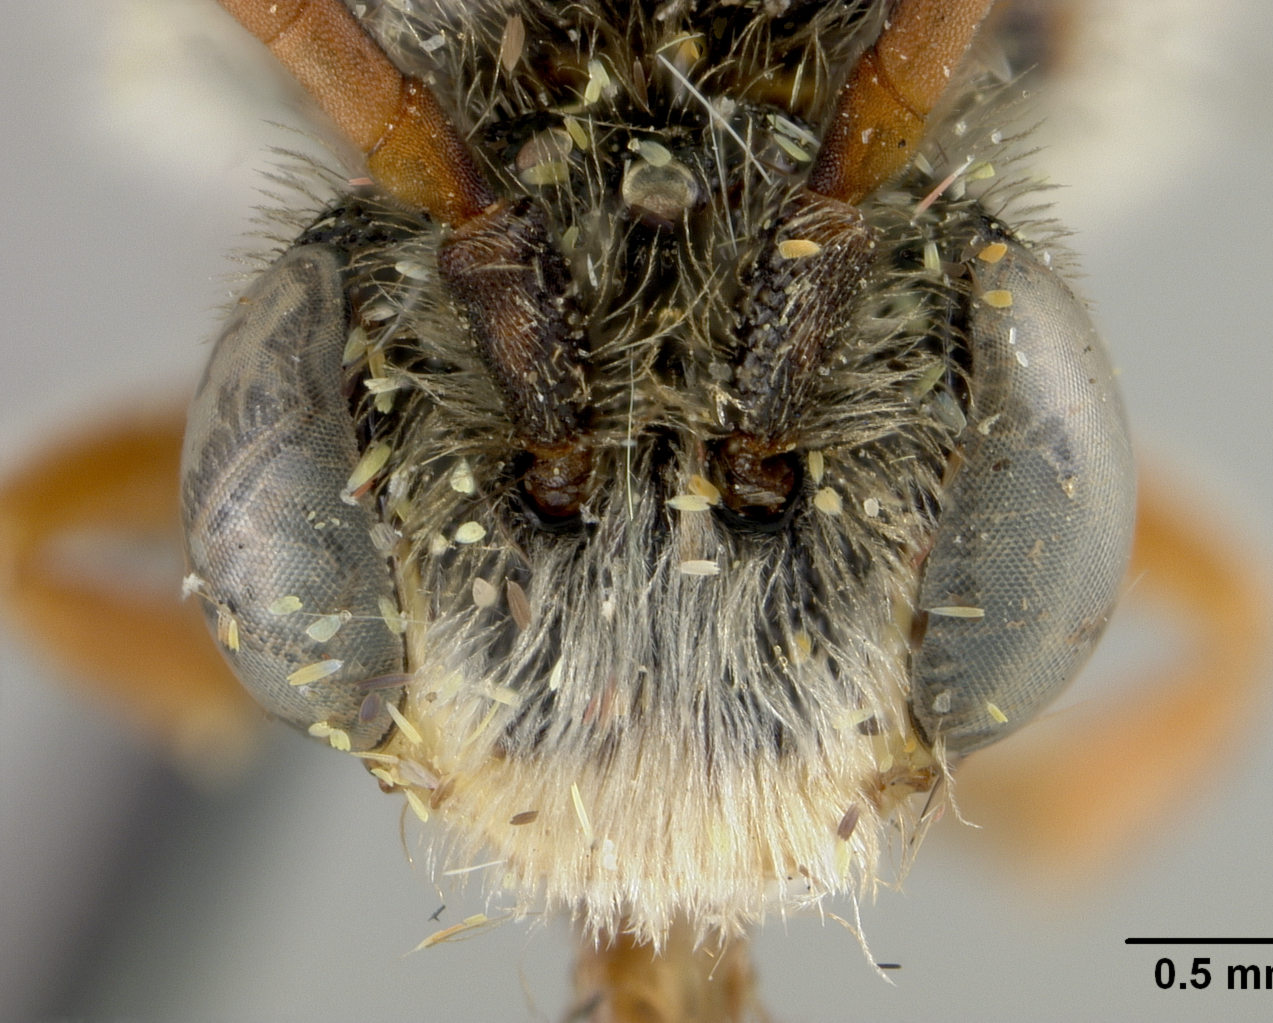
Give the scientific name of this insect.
Nomada perplexans
